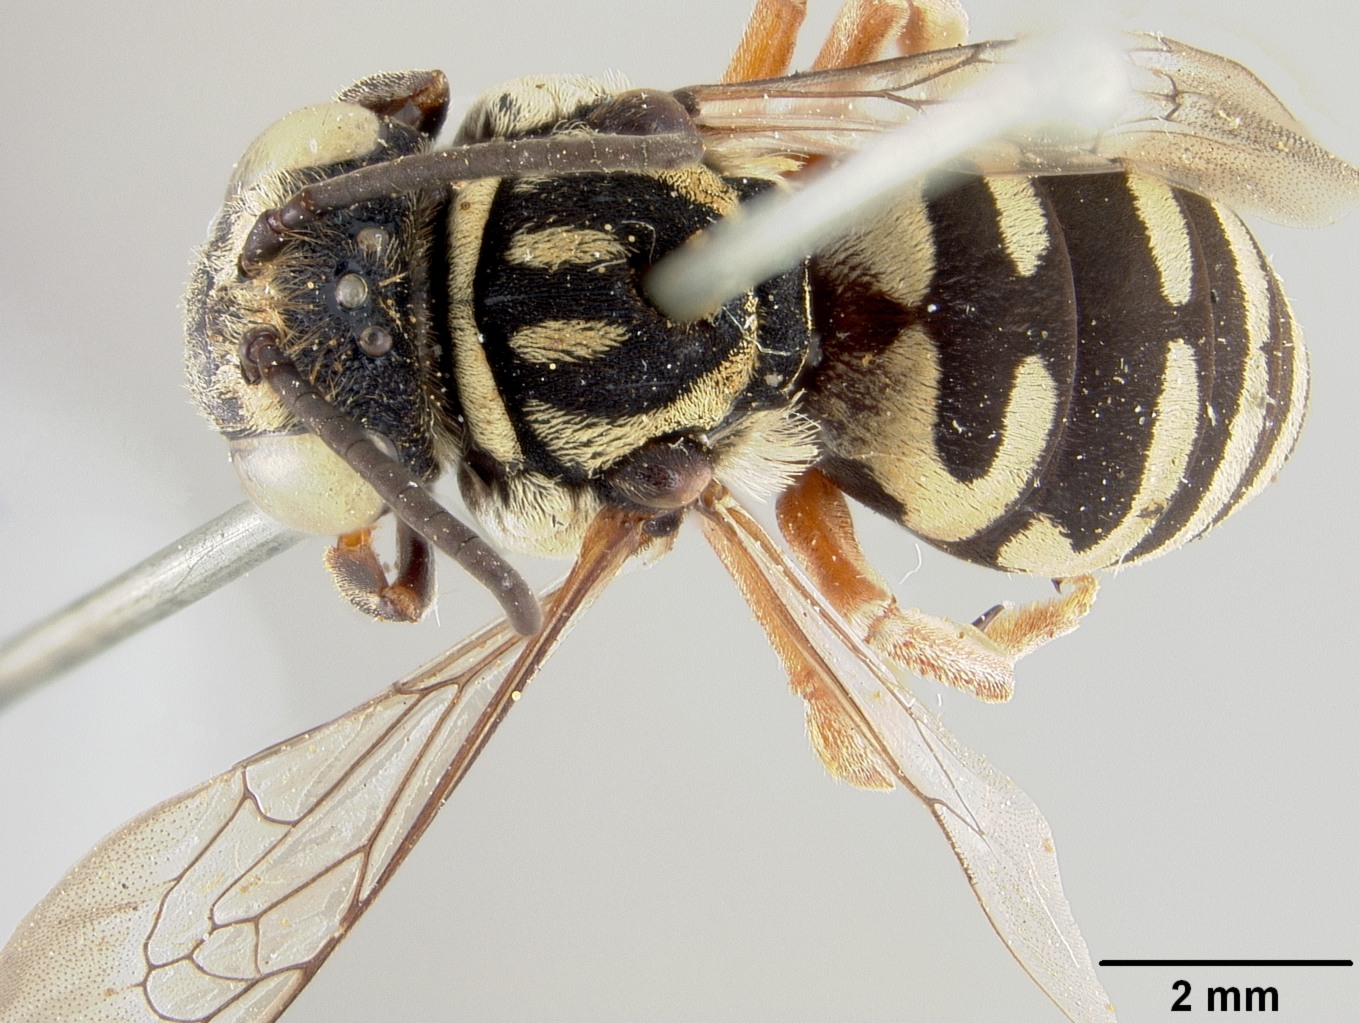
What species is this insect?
Triepeolus concinnus
